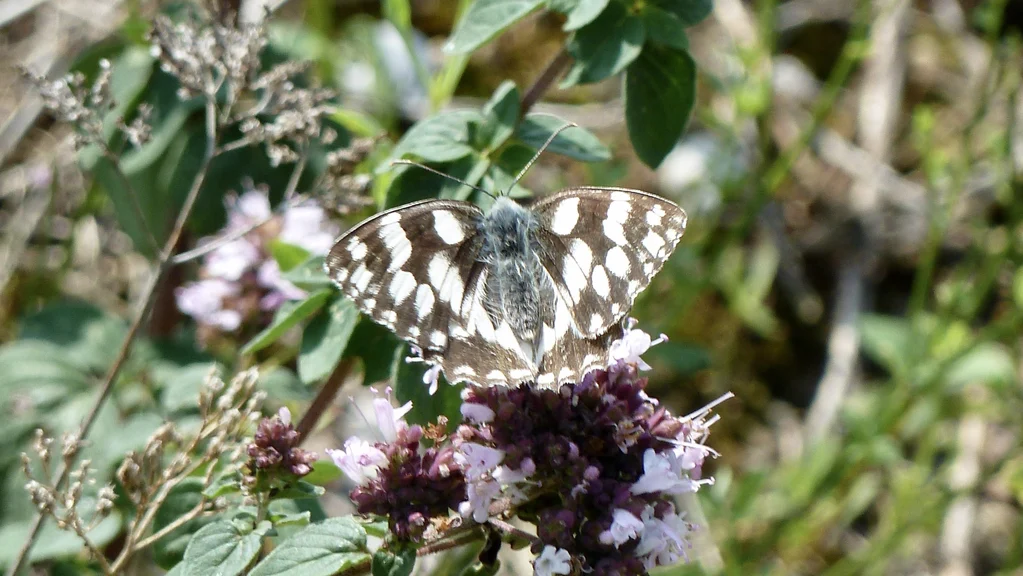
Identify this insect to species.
Melanargia galathea
